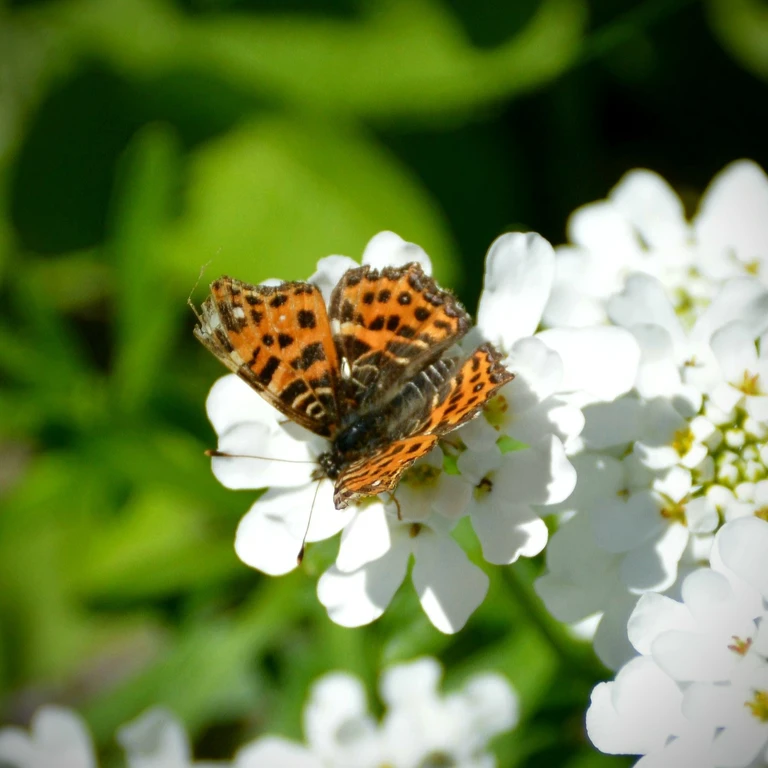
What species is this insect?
Araschnia levana
